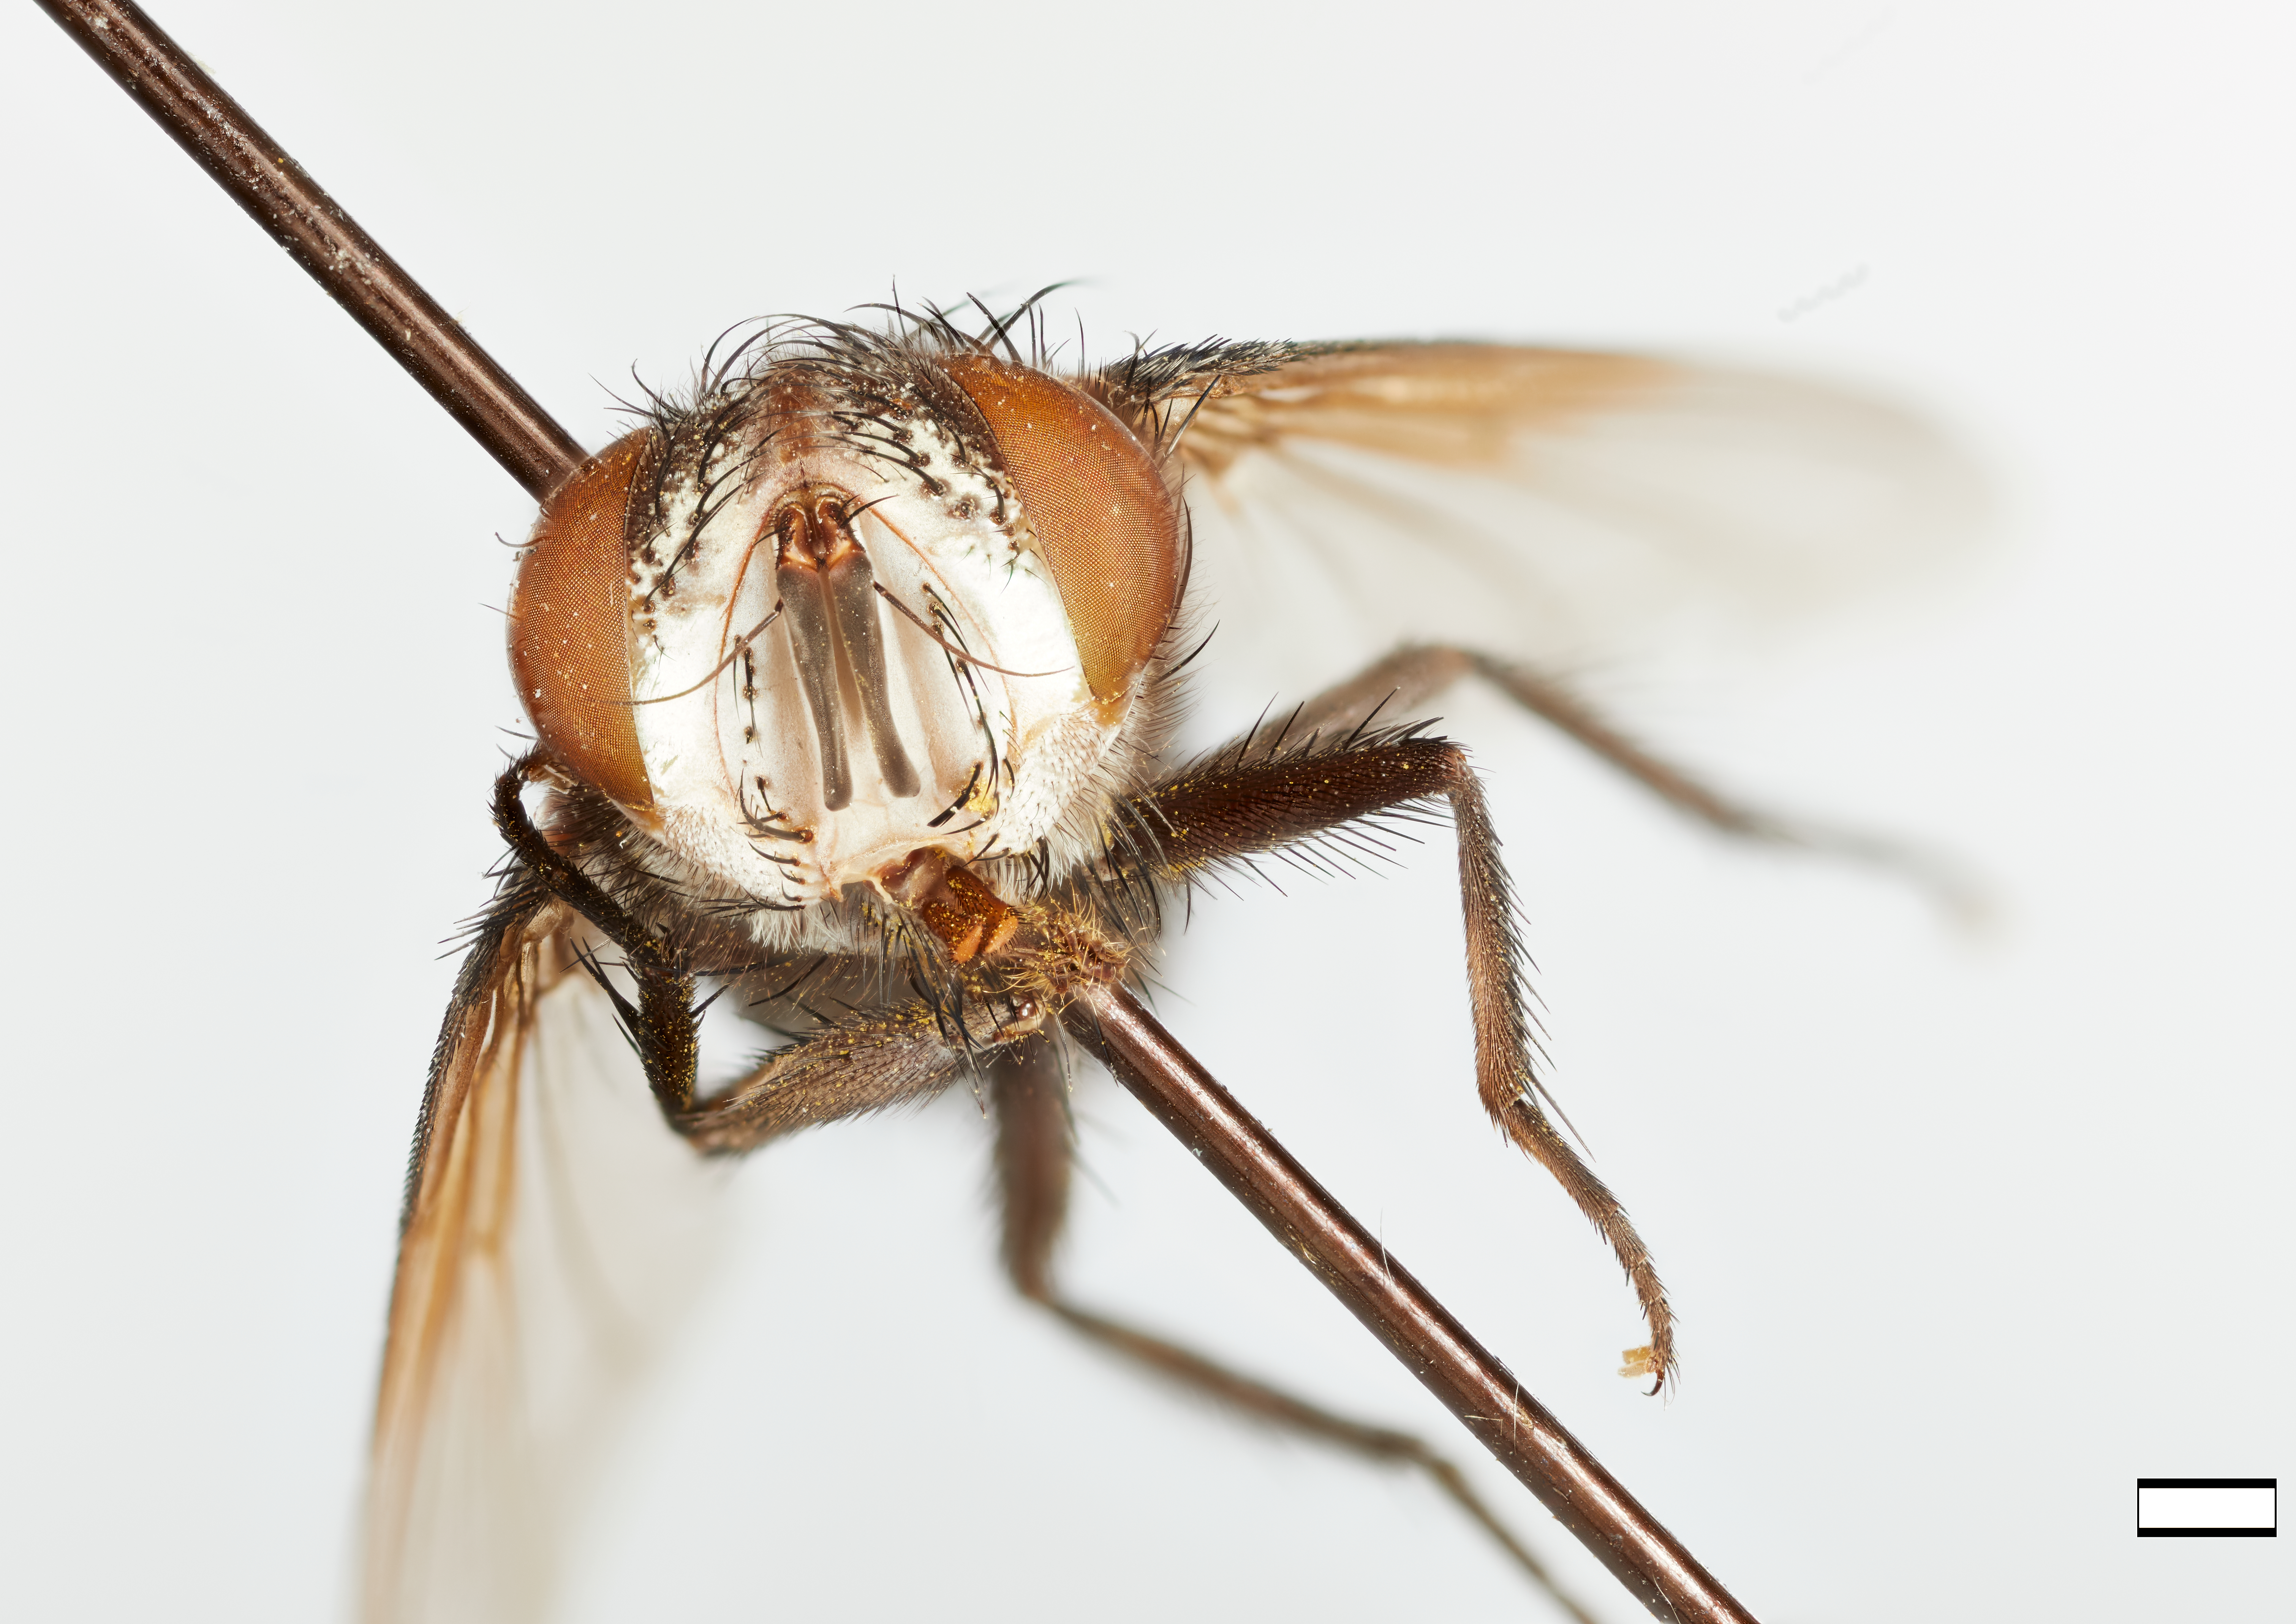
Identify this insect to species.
Belvosia omissa
